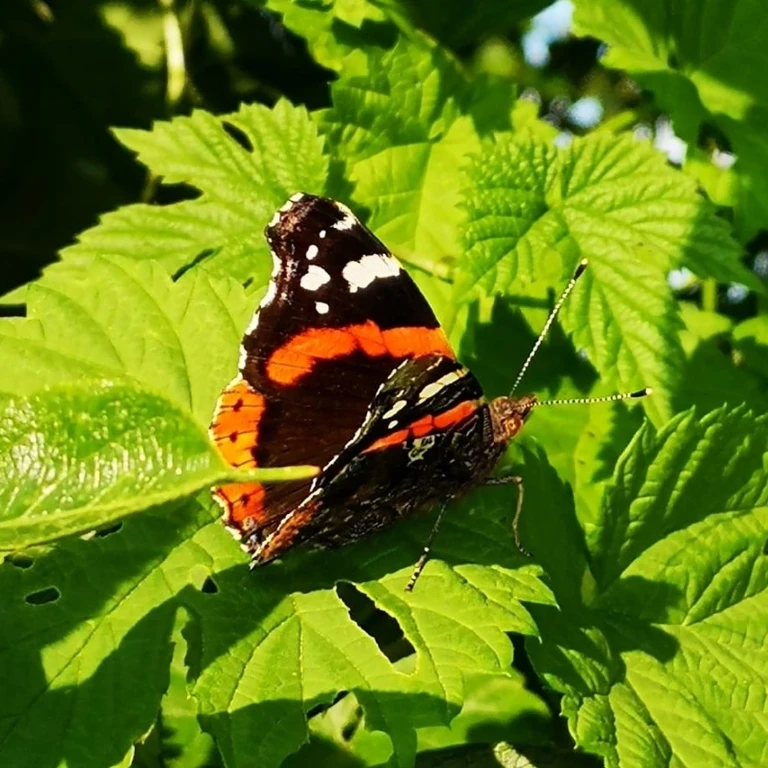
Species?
Vanessa atalanta
